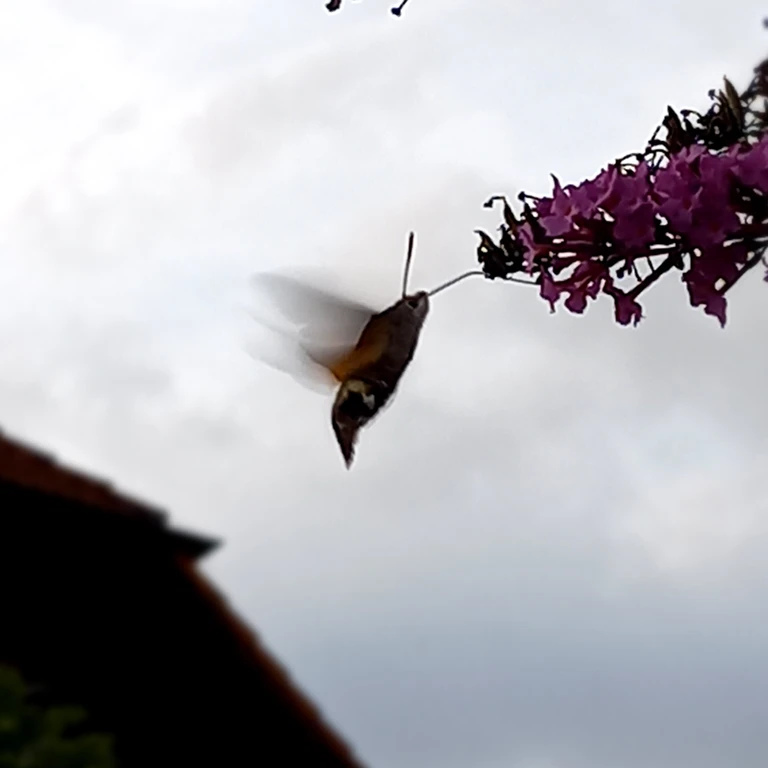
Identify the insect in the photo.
Macroglossum stellatarum
